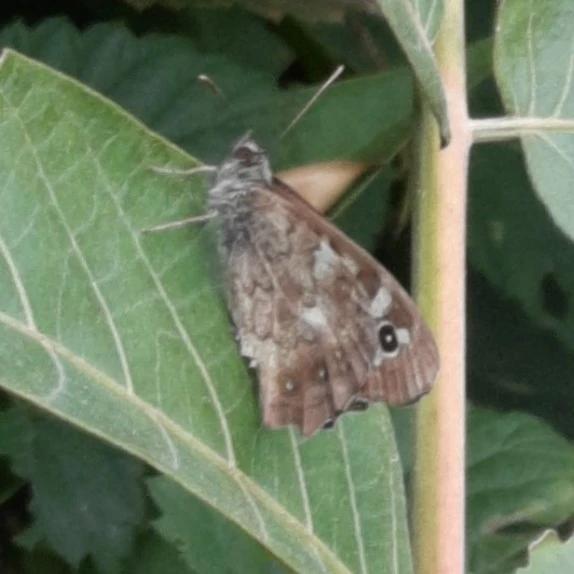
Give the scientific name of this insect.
Pararge aegeria
